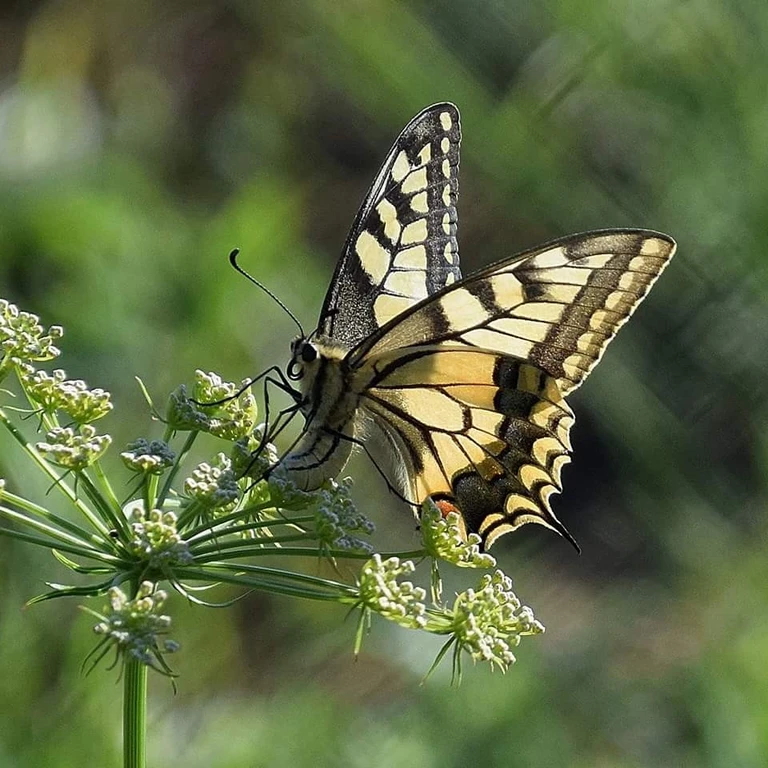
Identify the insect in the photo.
Papilio machaon
